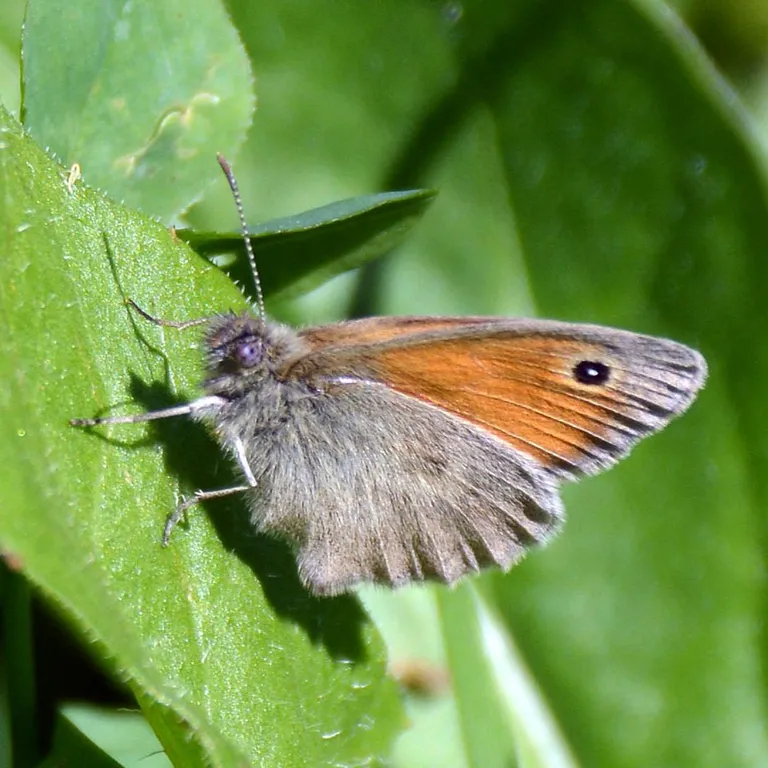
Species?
Coenonympha pamphilus
